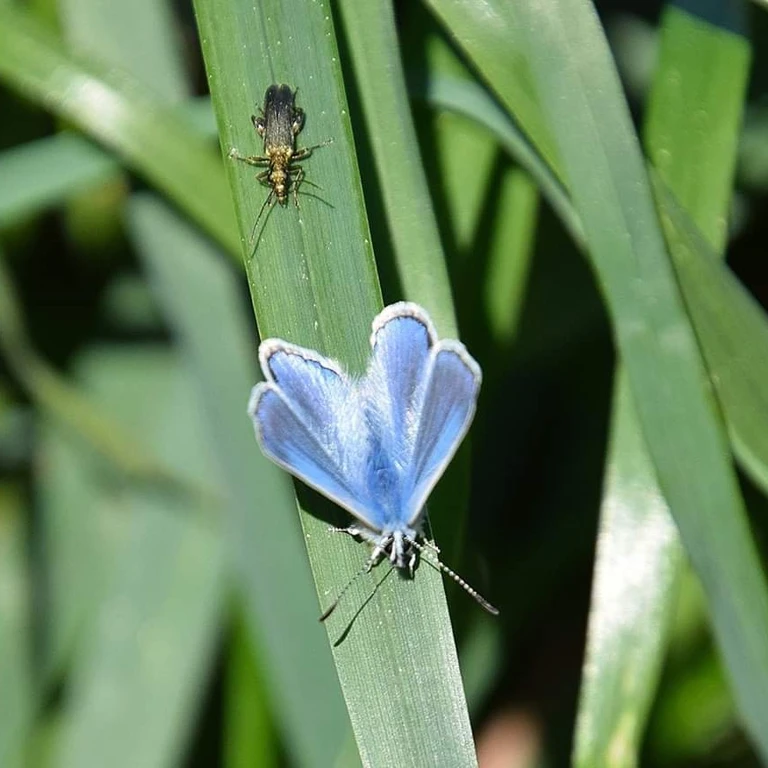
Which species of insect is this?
Polyommatus icarus
